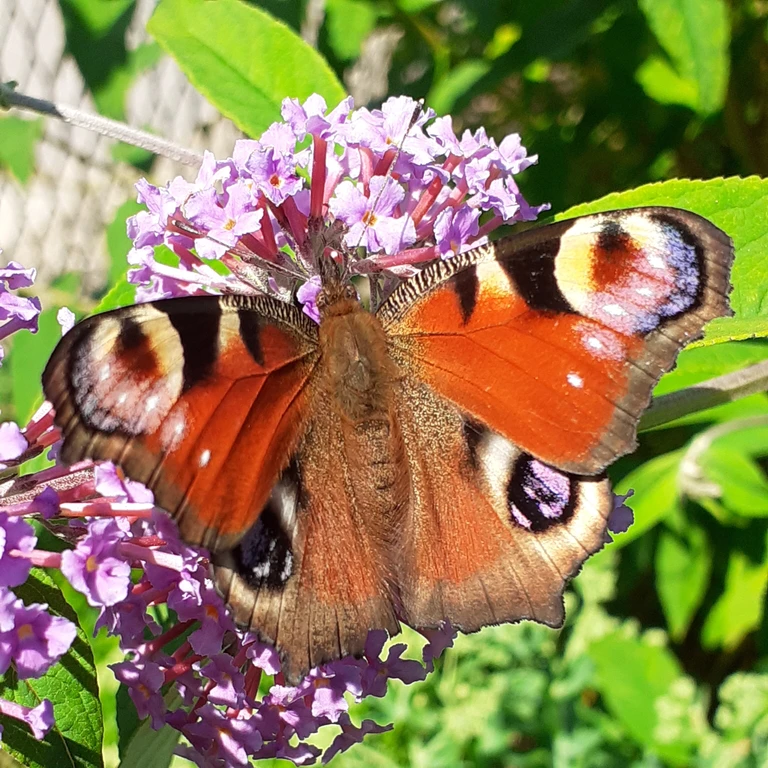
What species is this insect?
Aglais io
